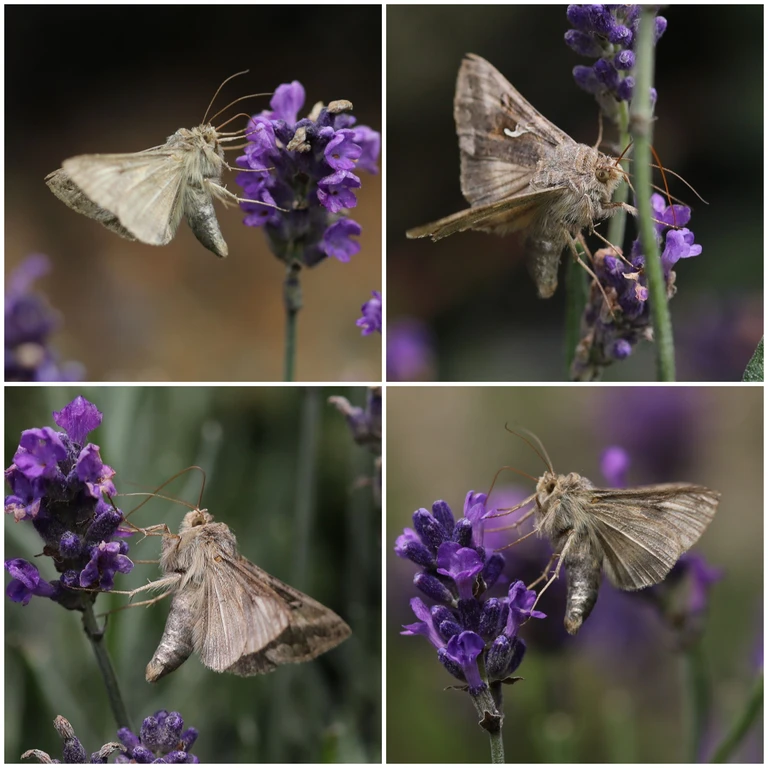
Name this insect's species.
Autographa gamma
